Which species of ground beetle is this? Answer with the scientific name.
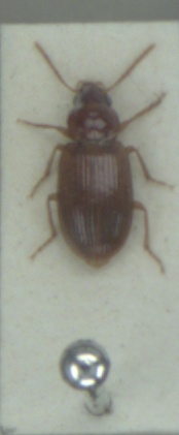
Bradycellus verbasci
